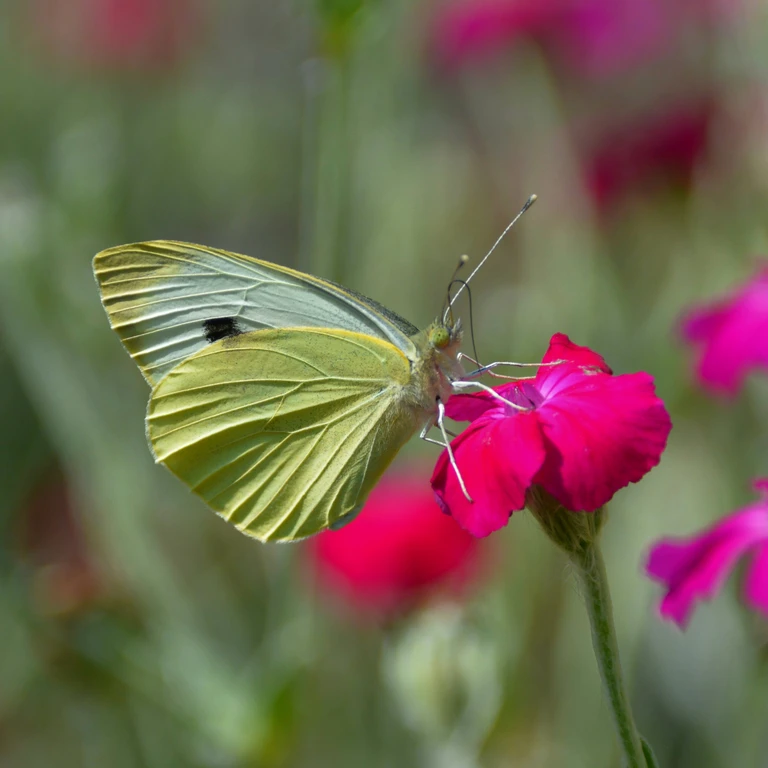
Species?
Pieris brassicae
